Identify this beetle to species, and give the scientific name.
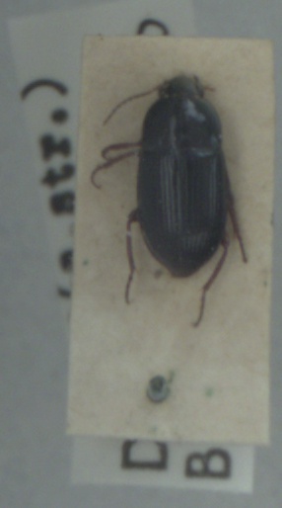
Amara lucida
